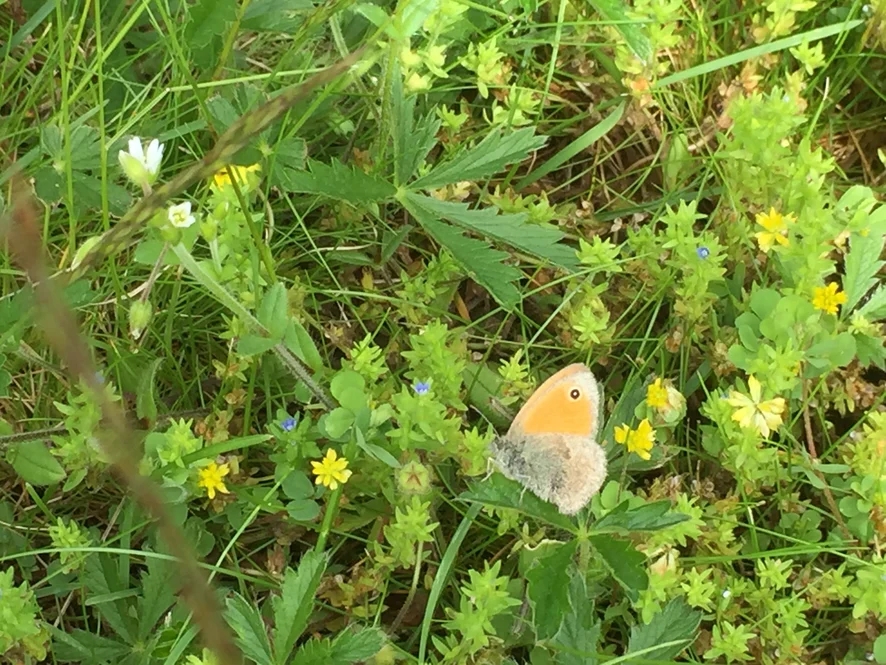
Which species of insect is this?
Coenonympha pamphilus
